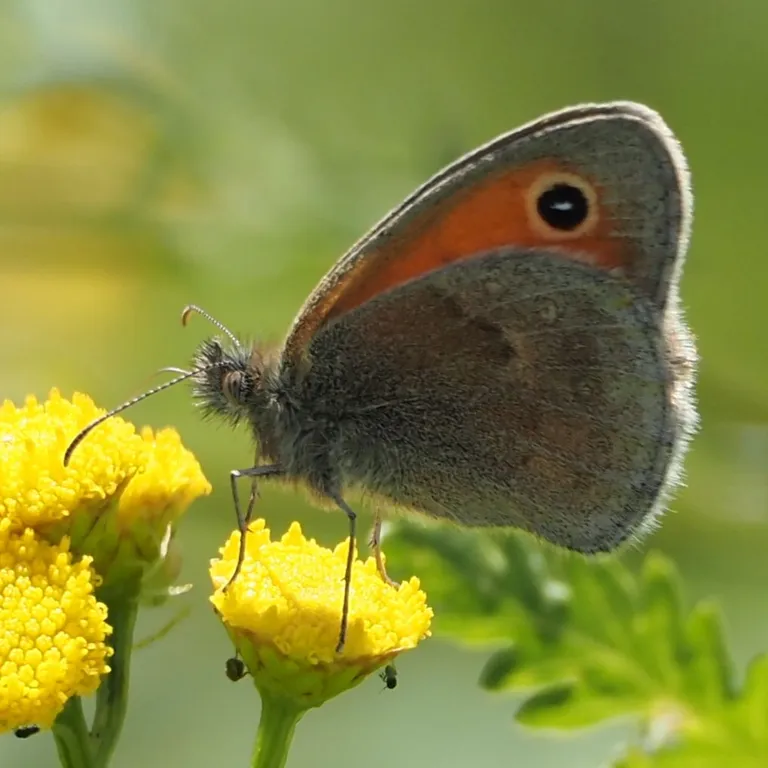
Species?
Coenonympha pamphilus
